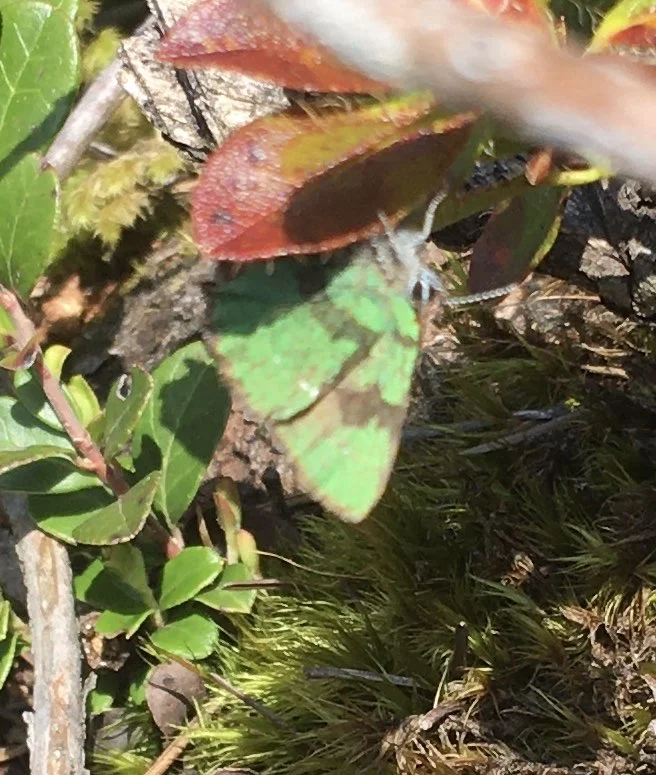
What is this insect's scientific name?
Callophrys rubi
